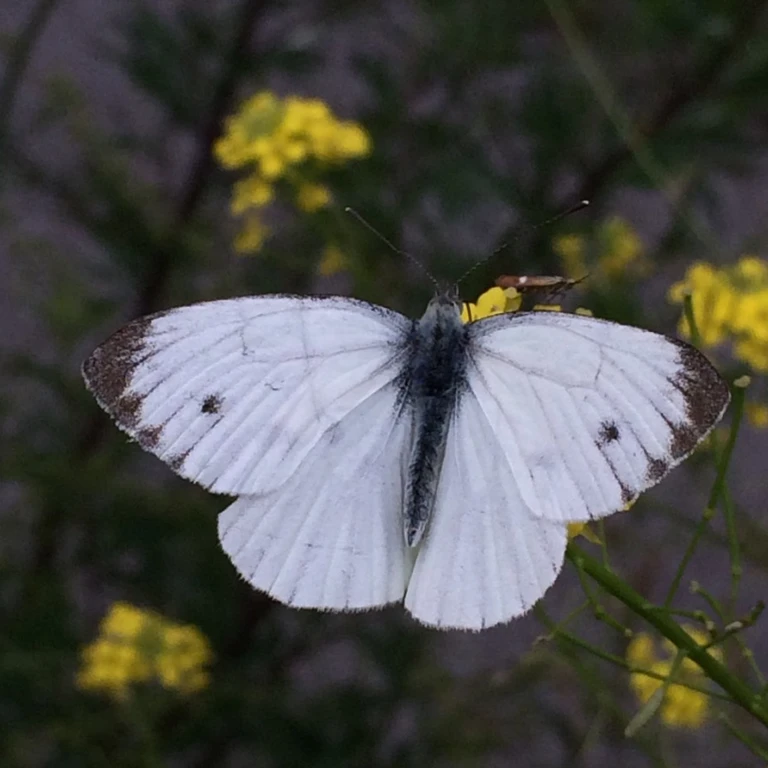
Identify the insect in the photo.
Pieris napi
